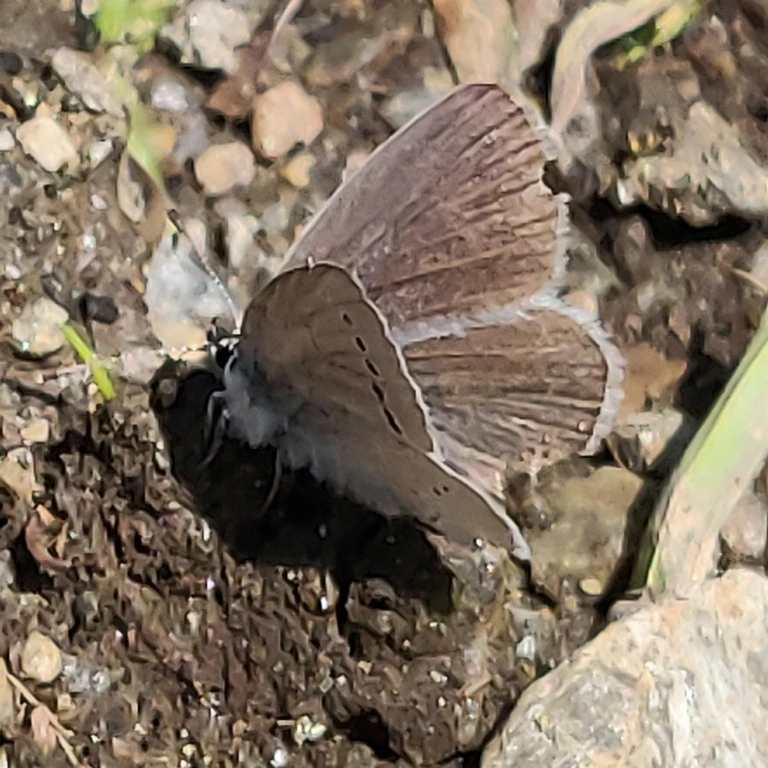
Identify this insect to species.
Cupido minimus
